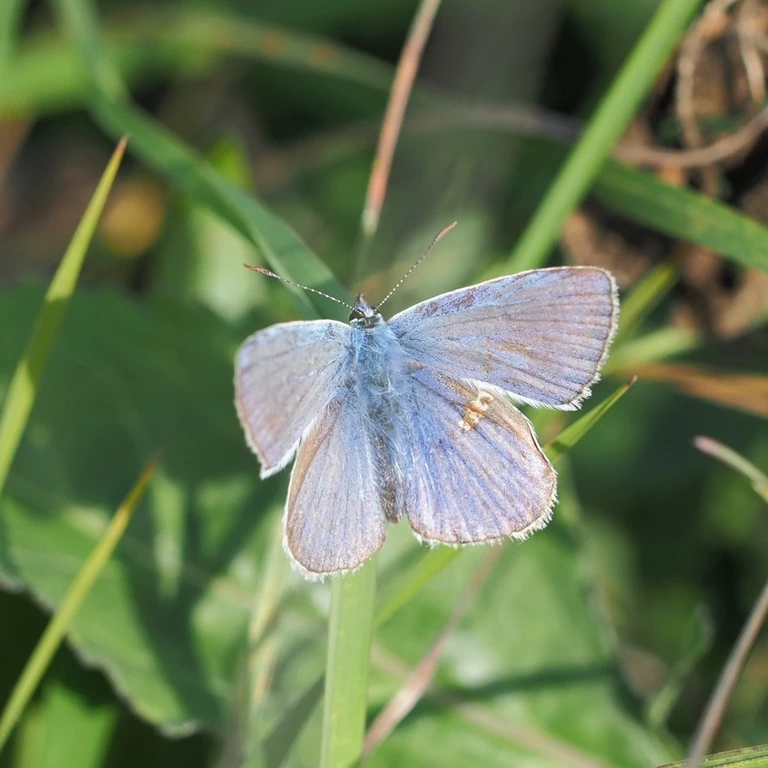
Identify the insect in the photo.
Polyommatus icarus
